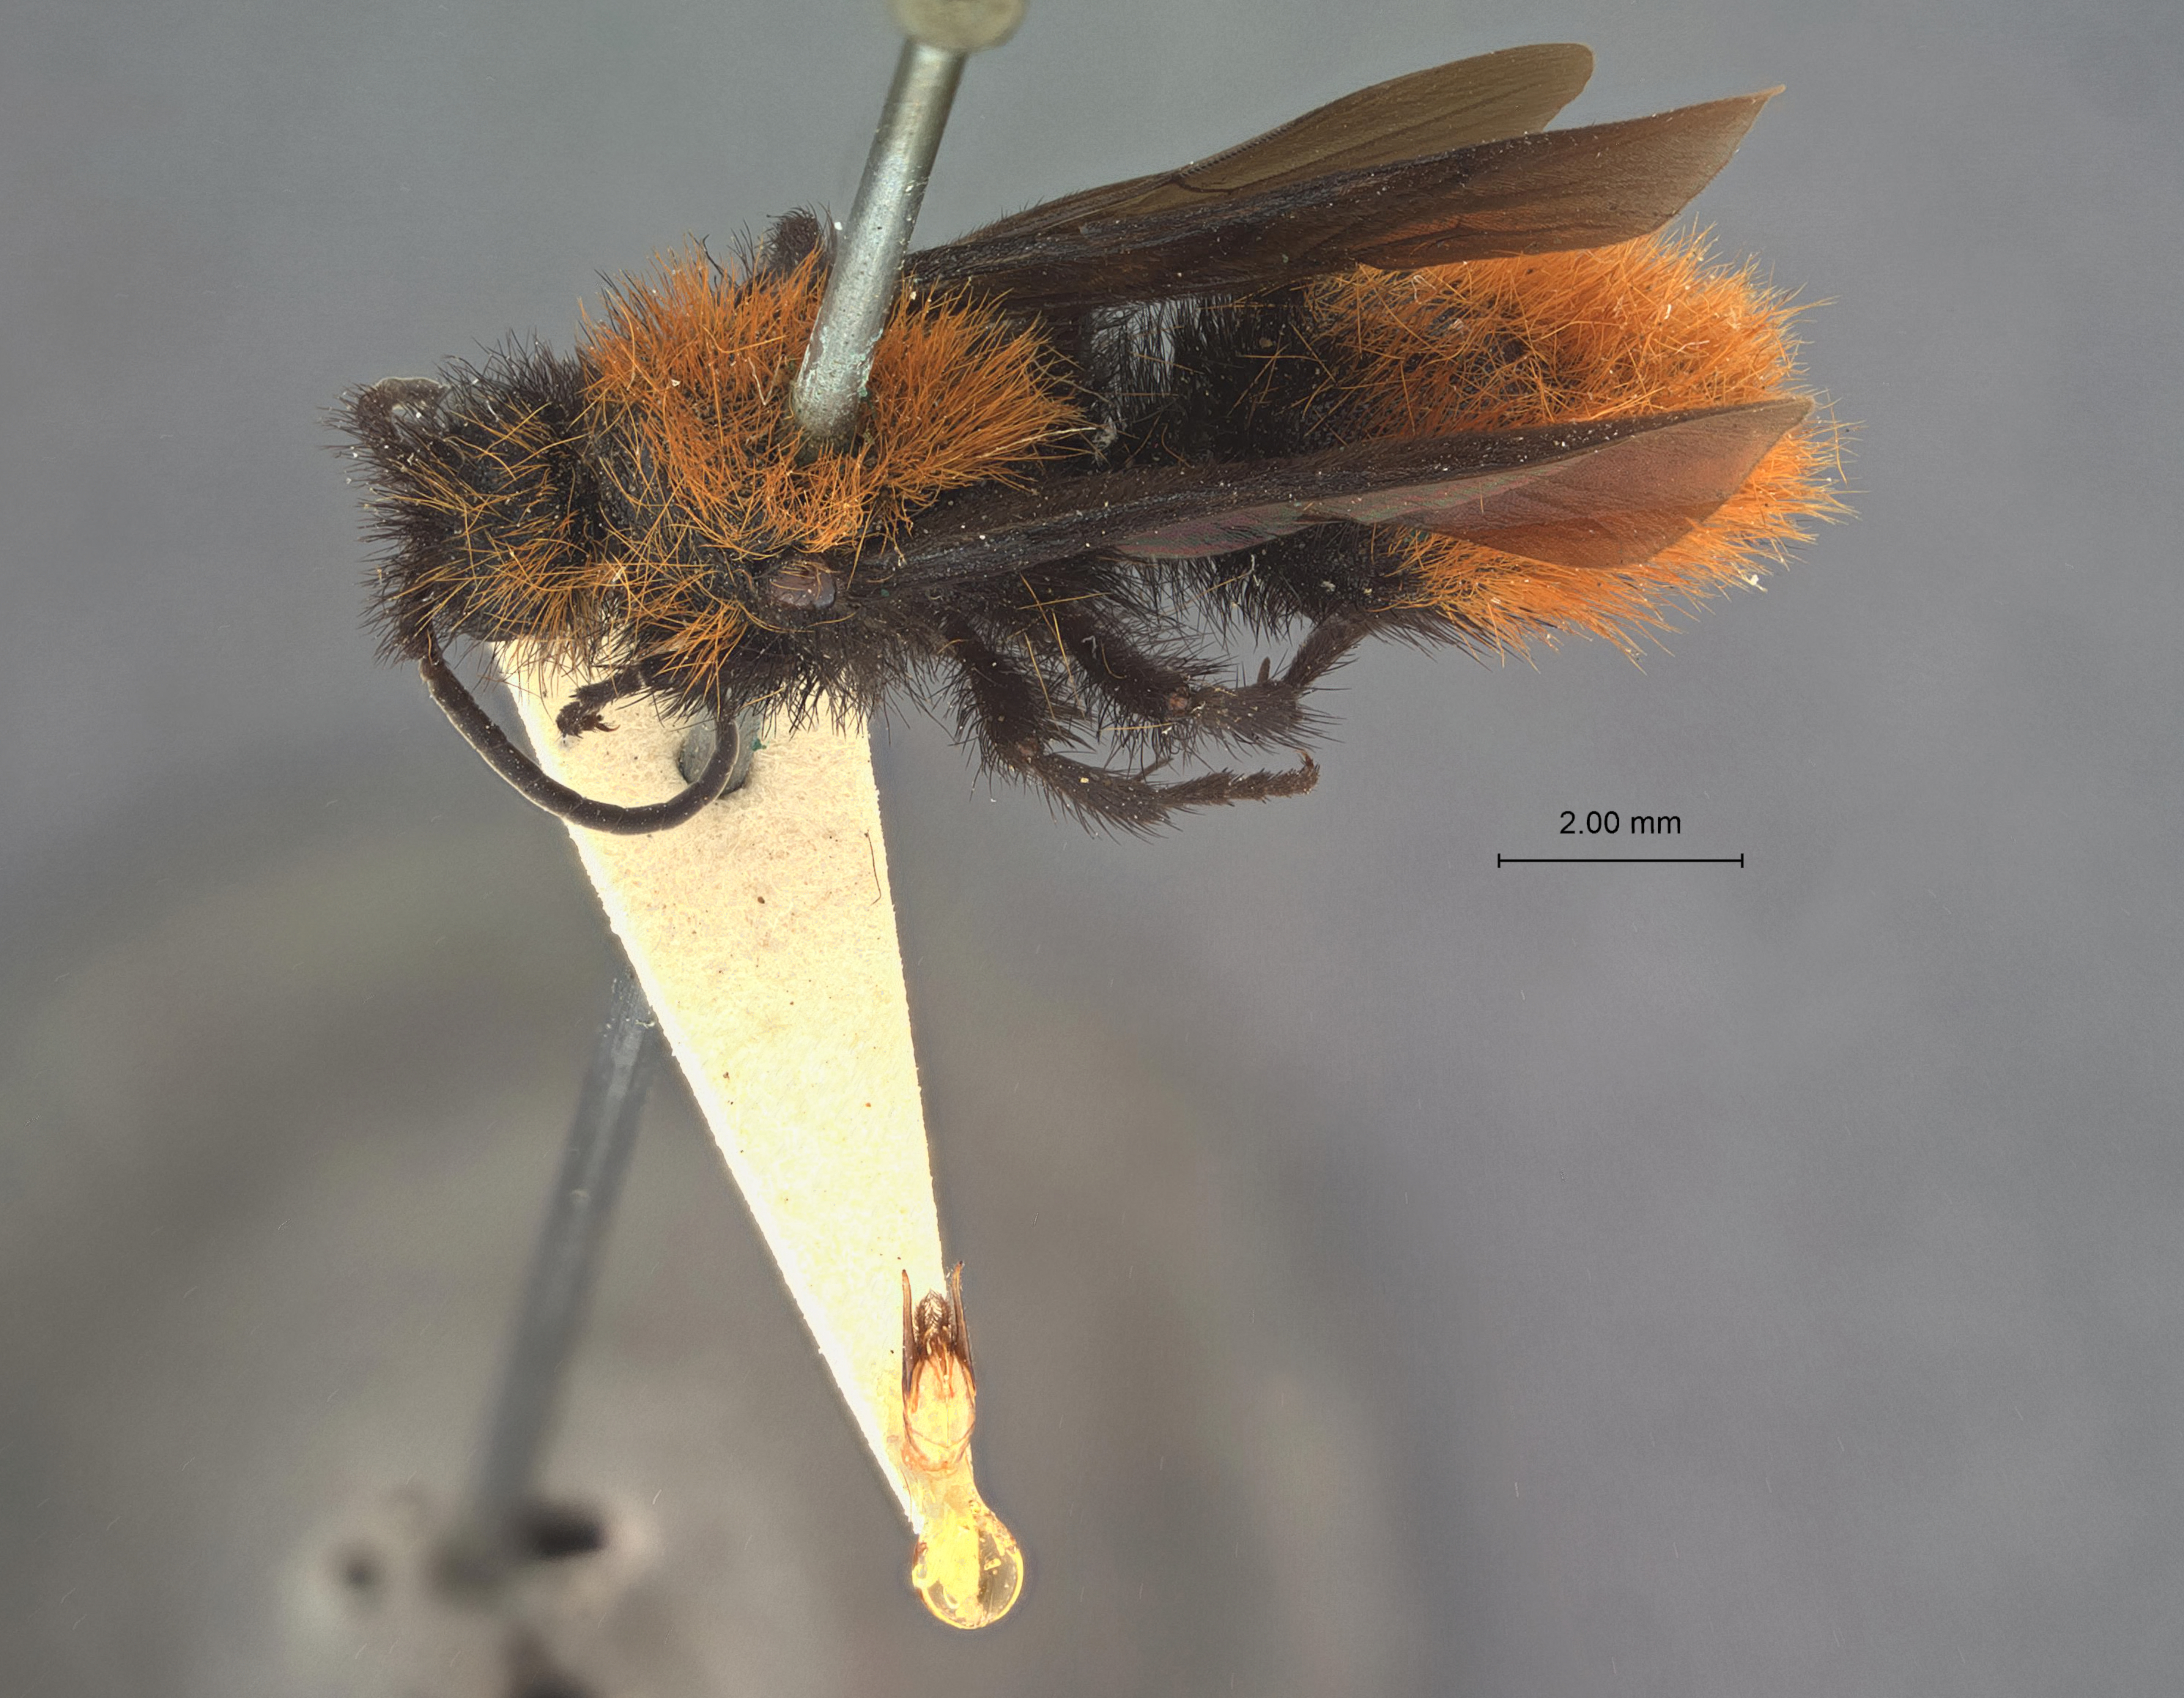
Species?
Dasymutilla abdita
